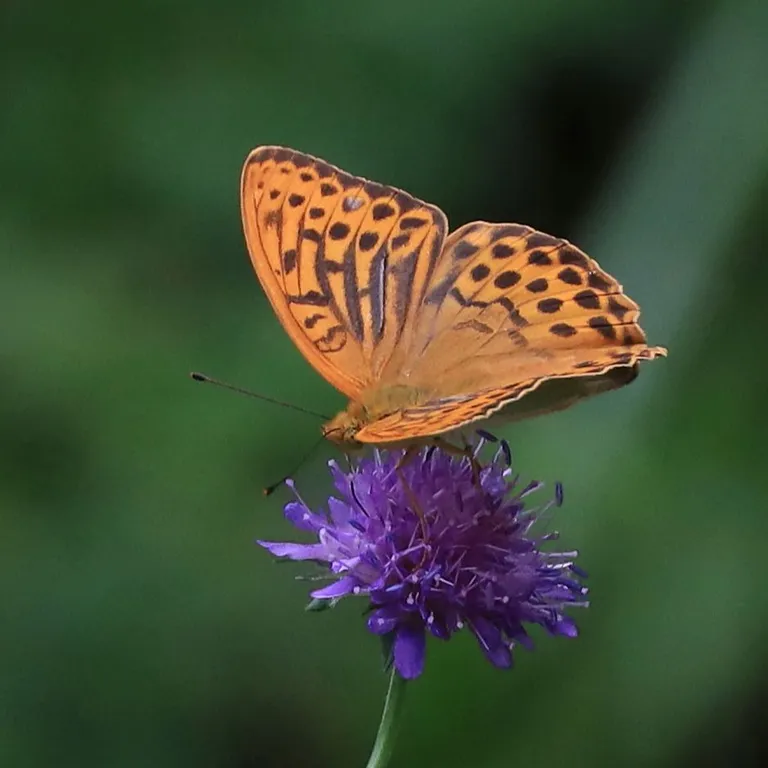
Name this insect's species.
Argynnis paphia
